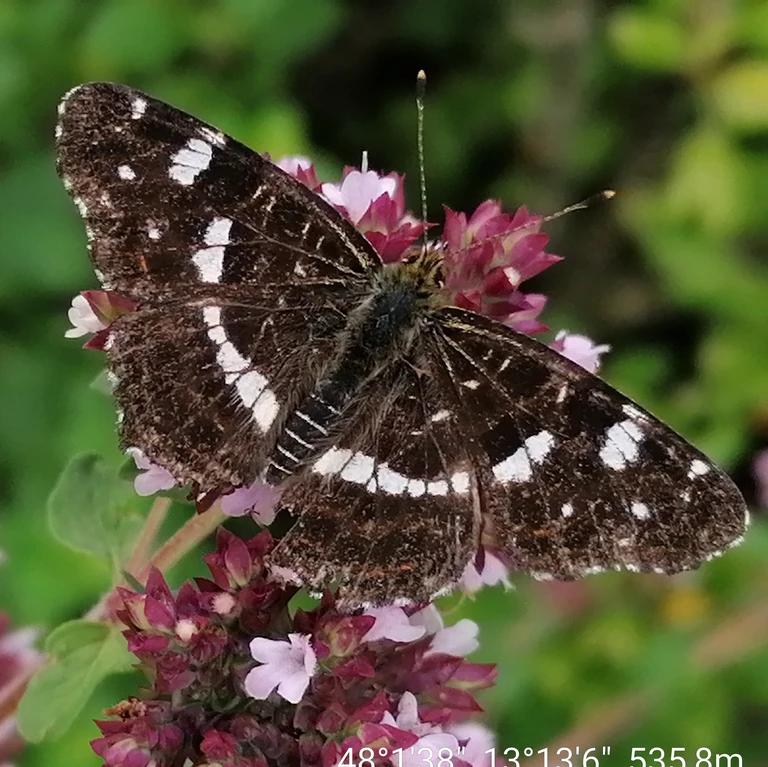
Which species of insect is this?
Araschnia levana
